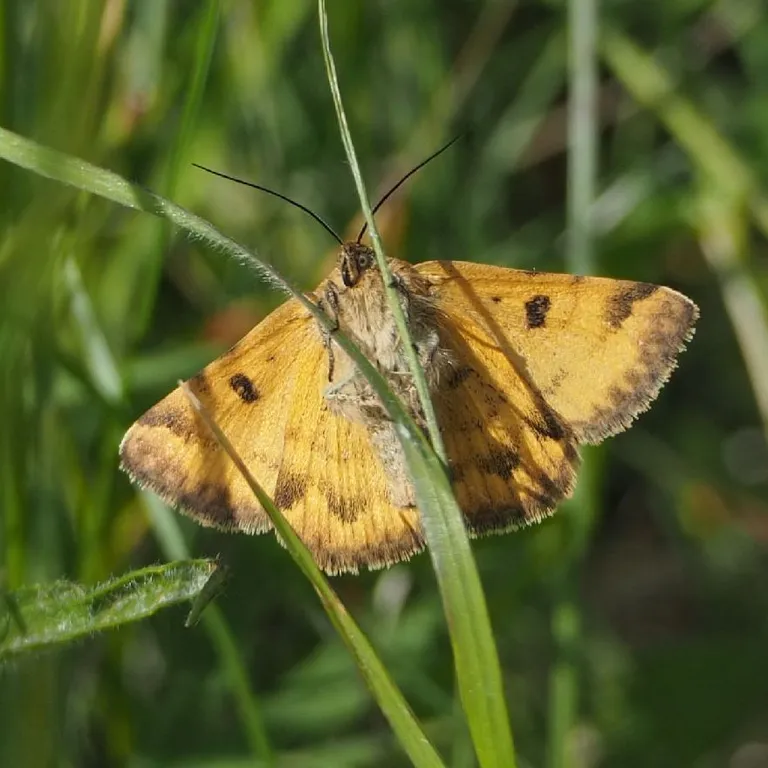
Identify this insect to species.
Euclidia glyphica
